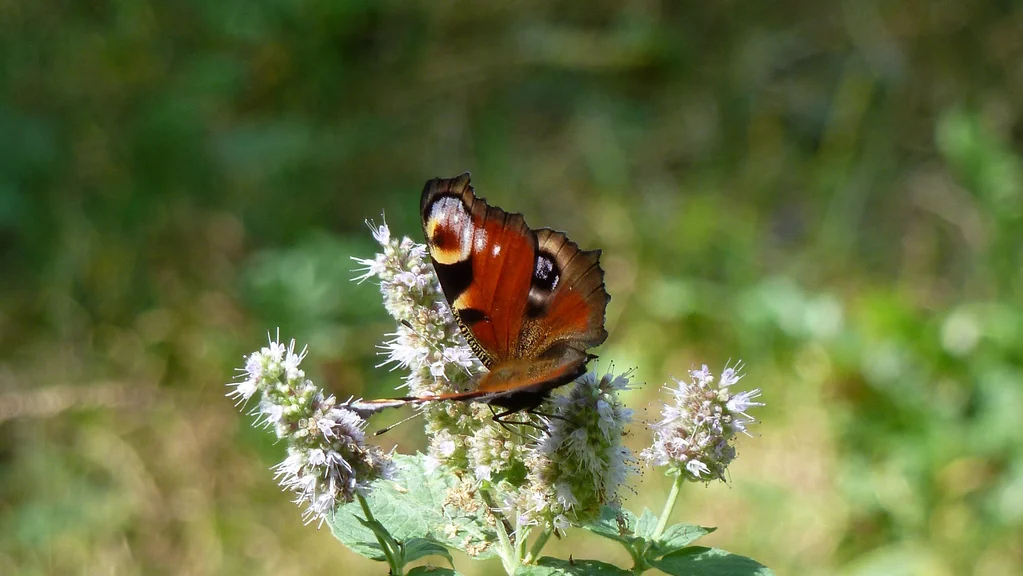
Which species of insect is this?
Aglais io
